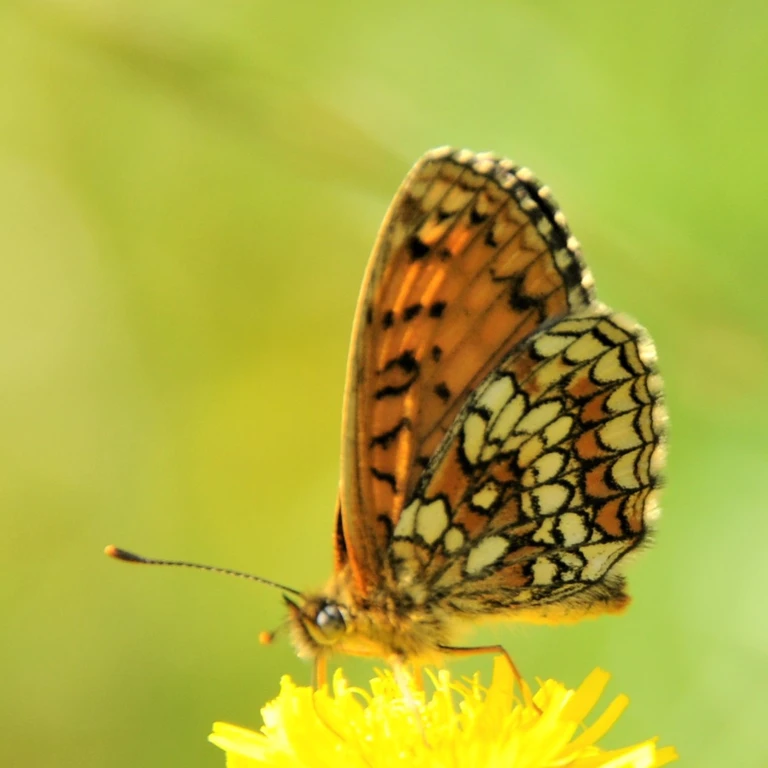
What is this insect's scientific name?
Melitaea athalia
